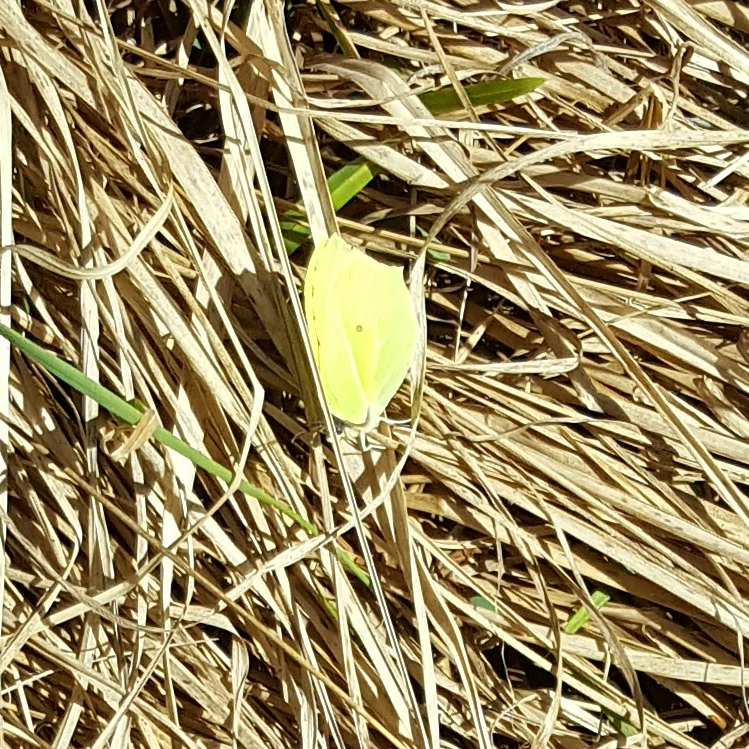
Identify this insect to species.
Gonepteryx rhamni
